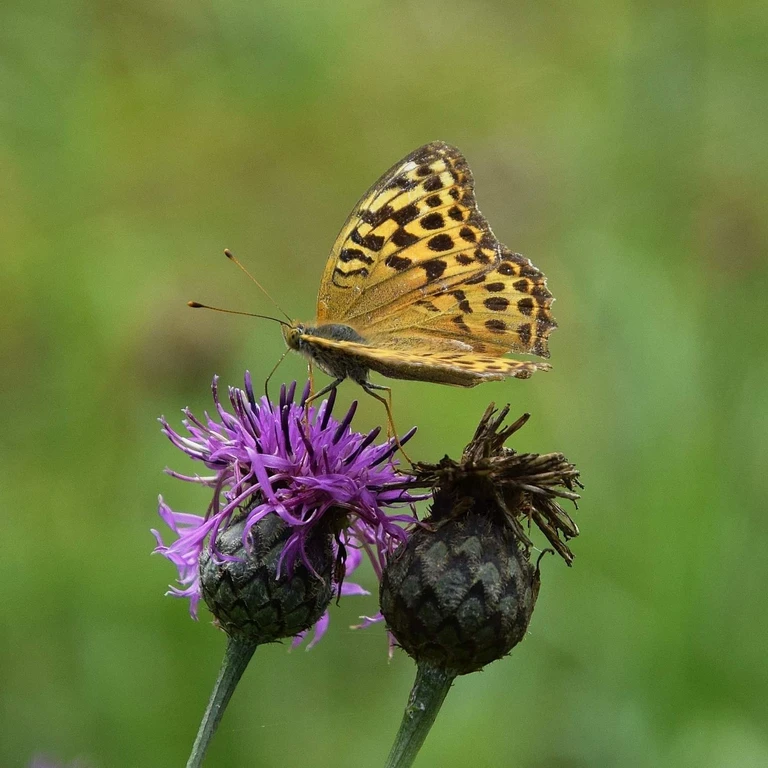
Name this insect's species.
Argynnis paphia
